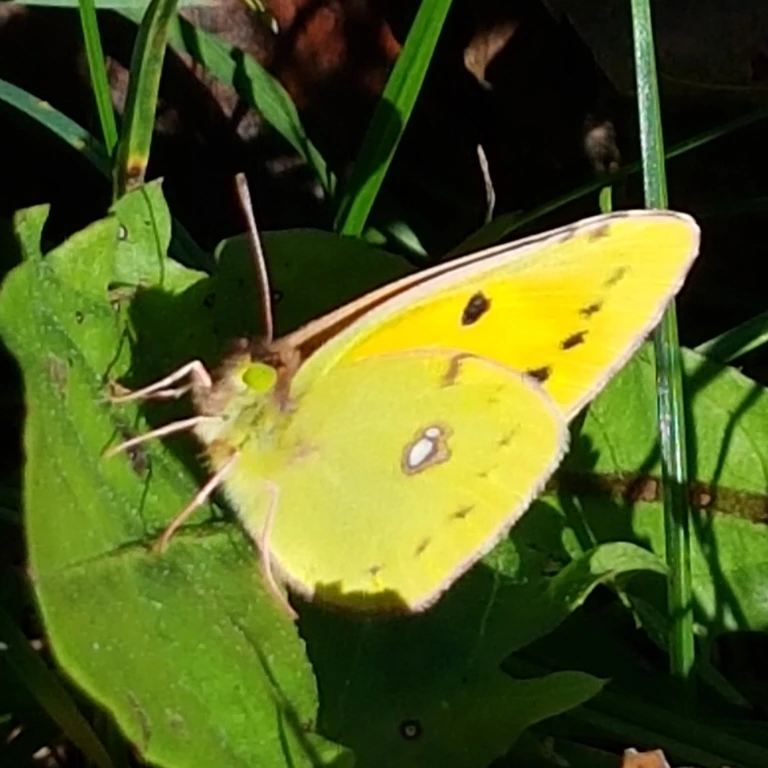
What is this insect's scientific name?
Colias croceus
